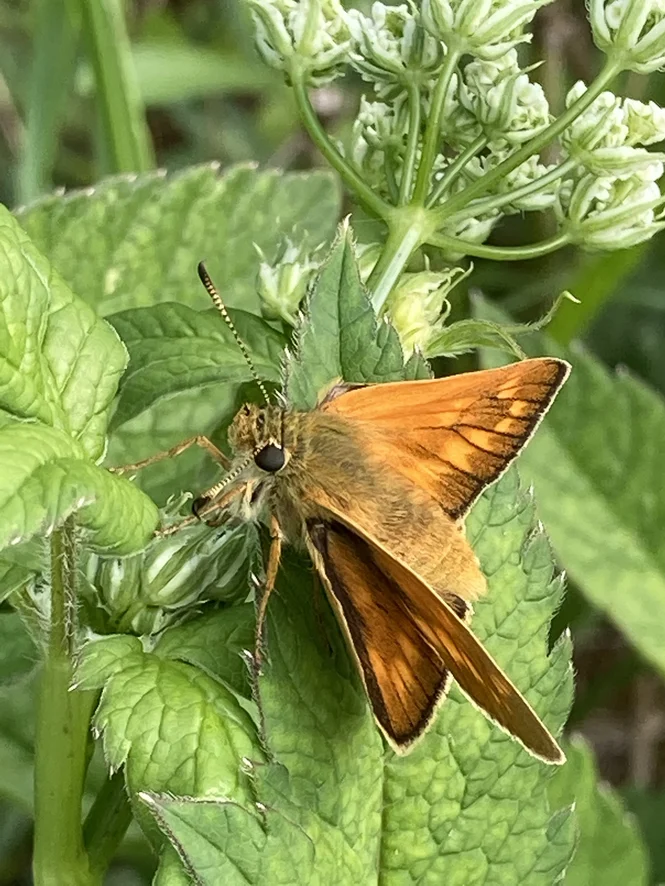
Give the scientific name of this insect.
Ochlodes sylvanus (also Ochlodes venata)
